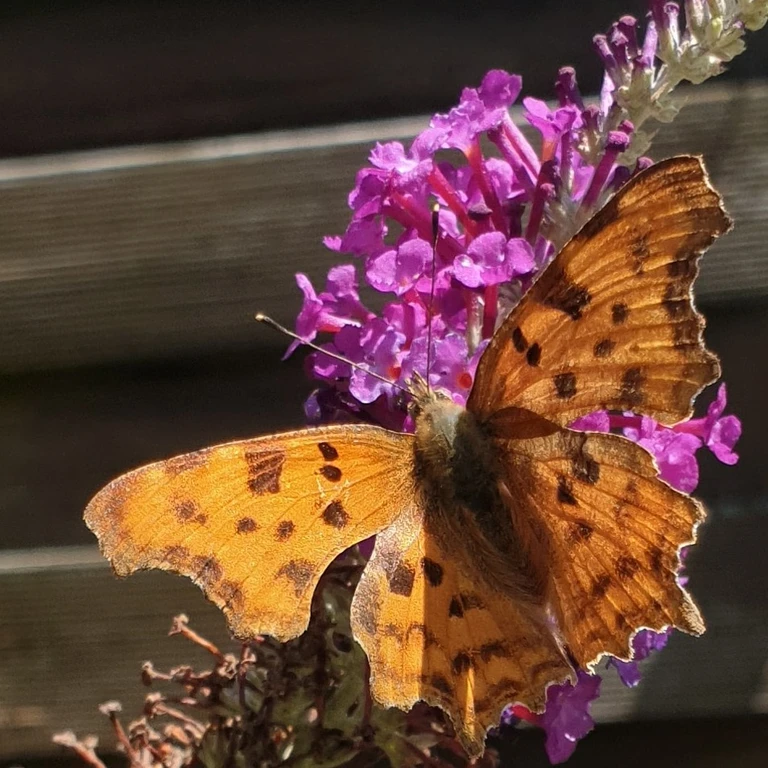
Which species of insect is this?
Polygonia c-album
